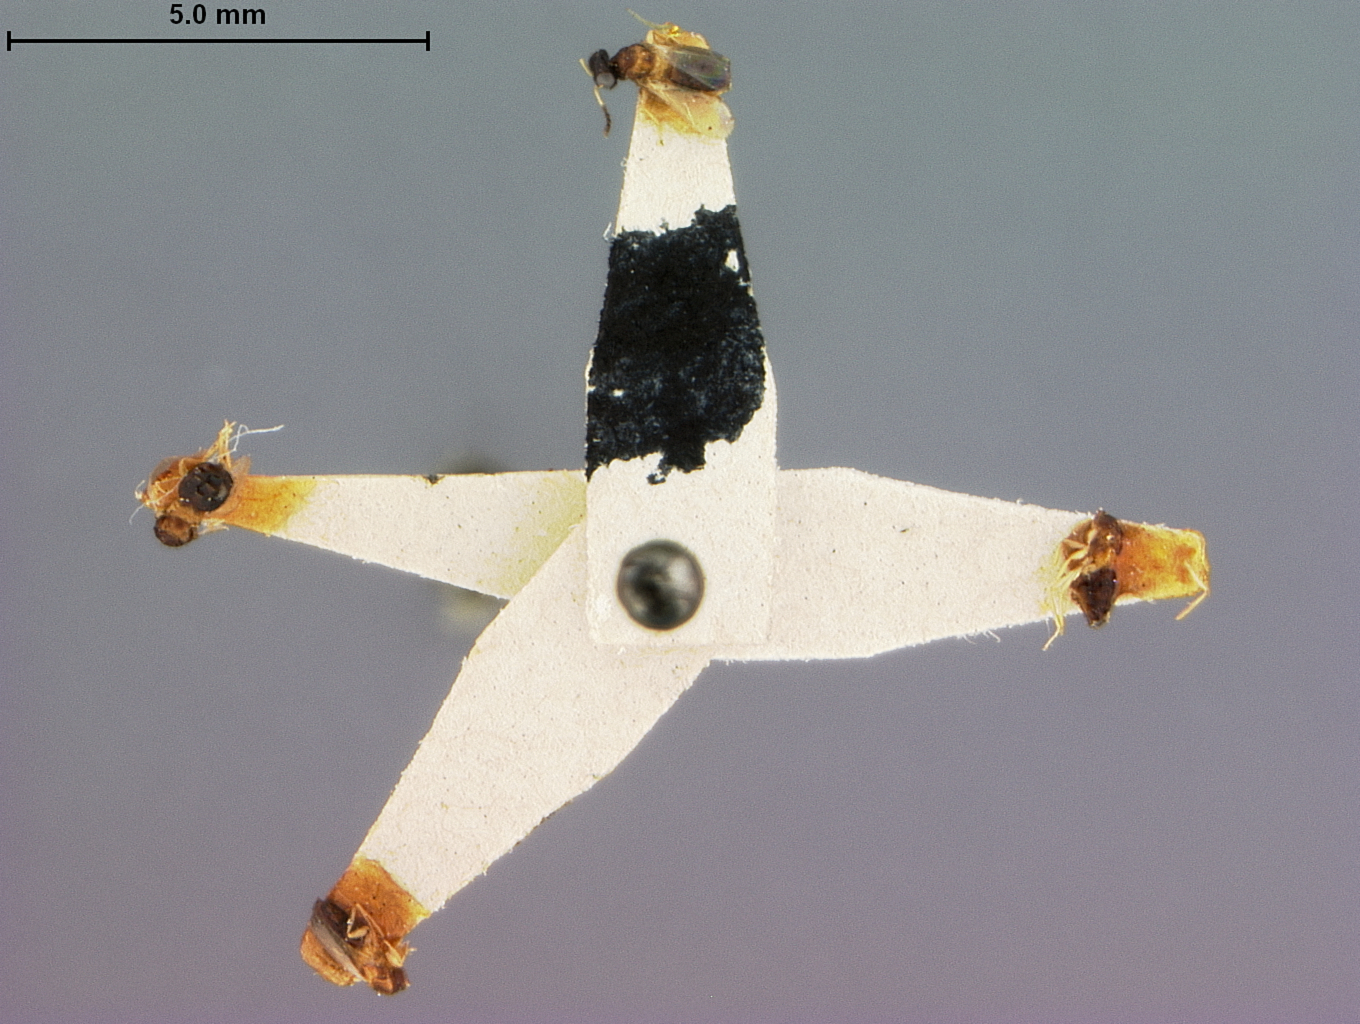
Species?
Miotropis clisiocampae
